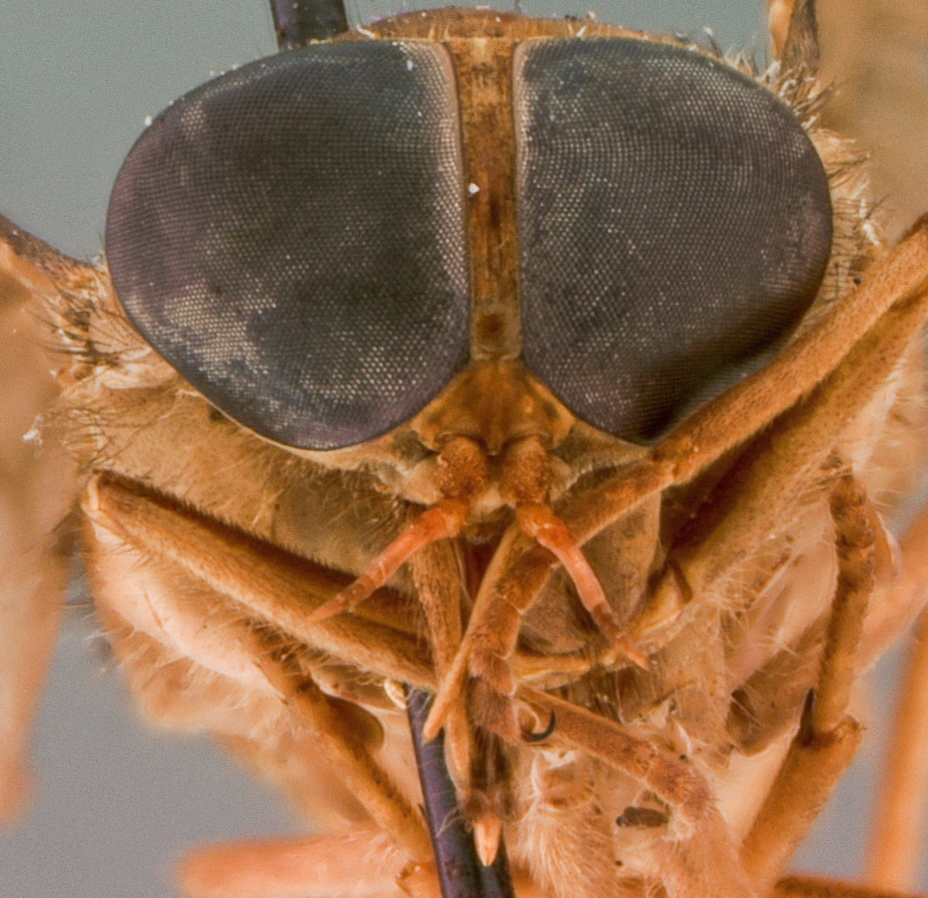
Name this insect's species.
Tabanus tardinotus
